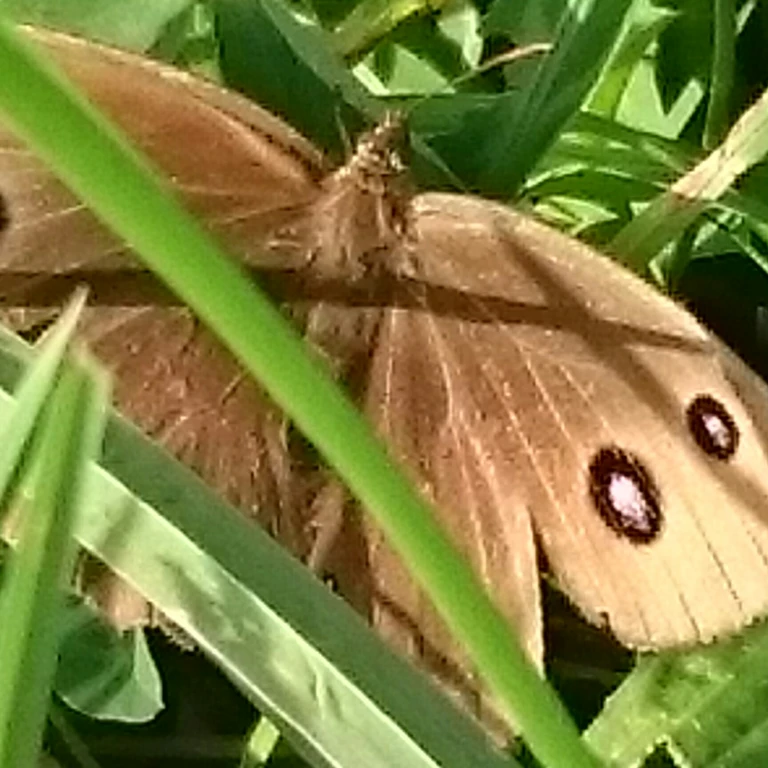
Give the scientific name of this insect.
Minois dryas
